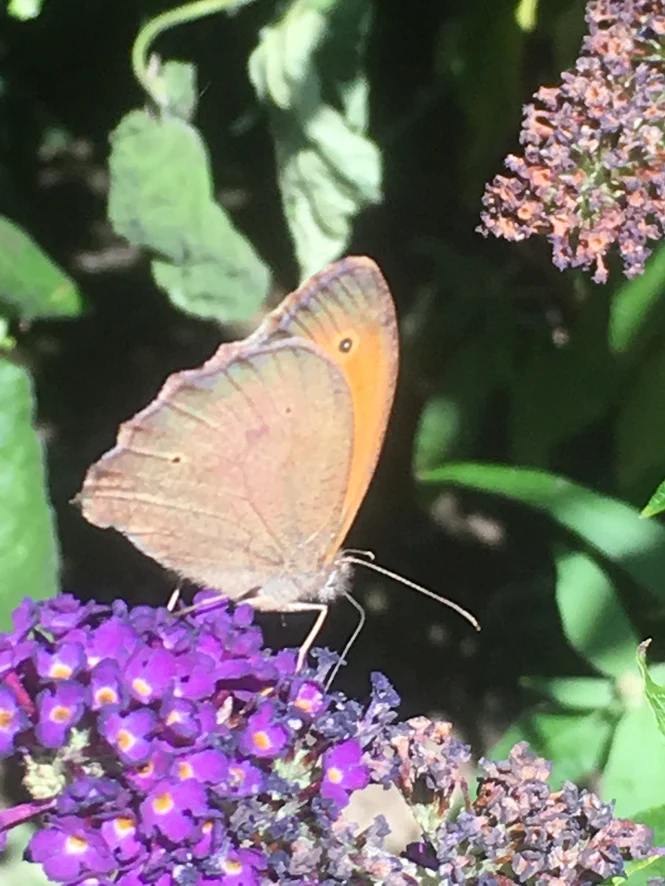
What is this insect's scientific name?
Maniola jurtina
